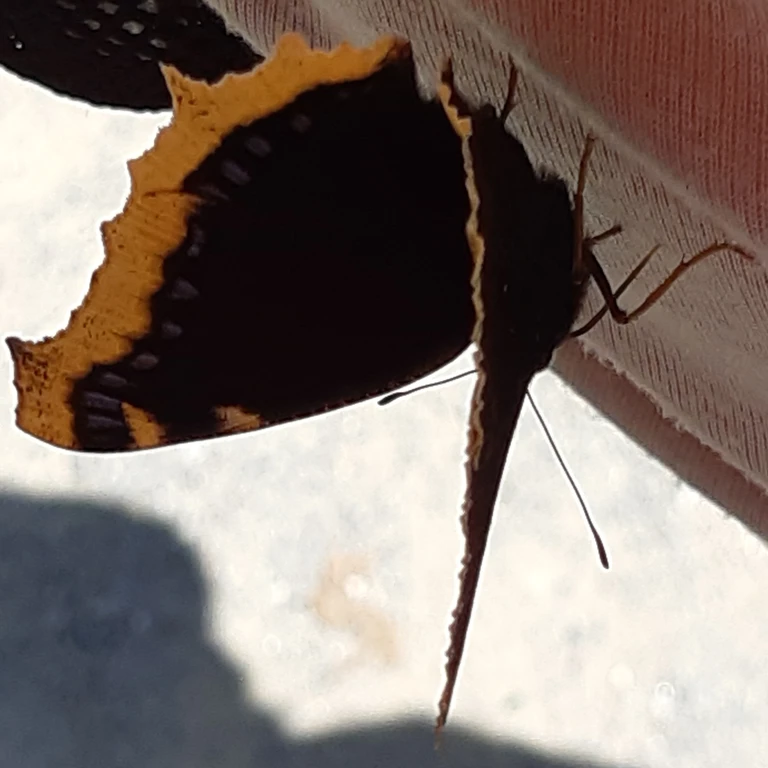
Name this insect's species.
Nymphalis antiopa
